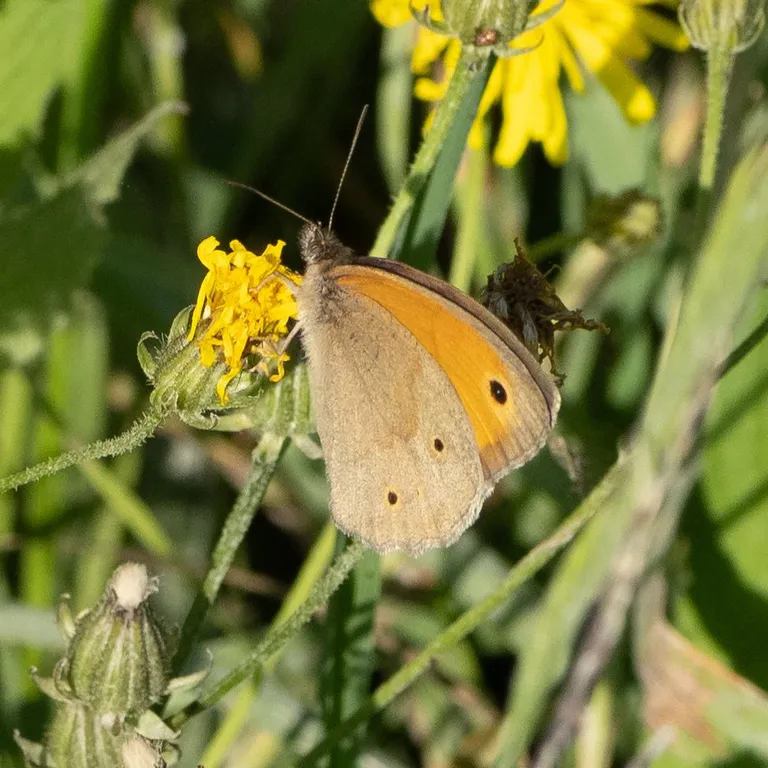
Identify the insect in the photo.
Maniola jurtina
